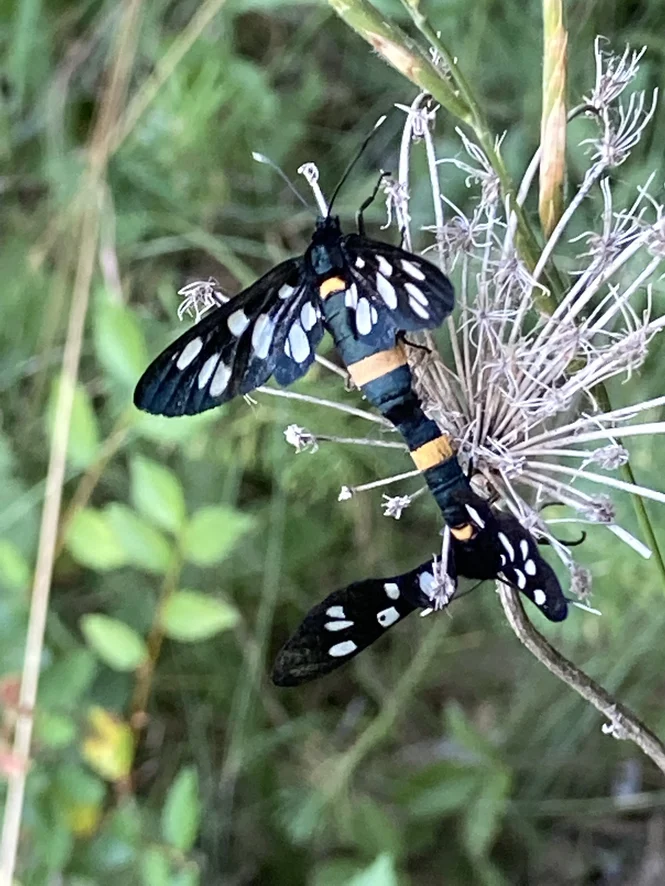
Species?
Amata phegea
